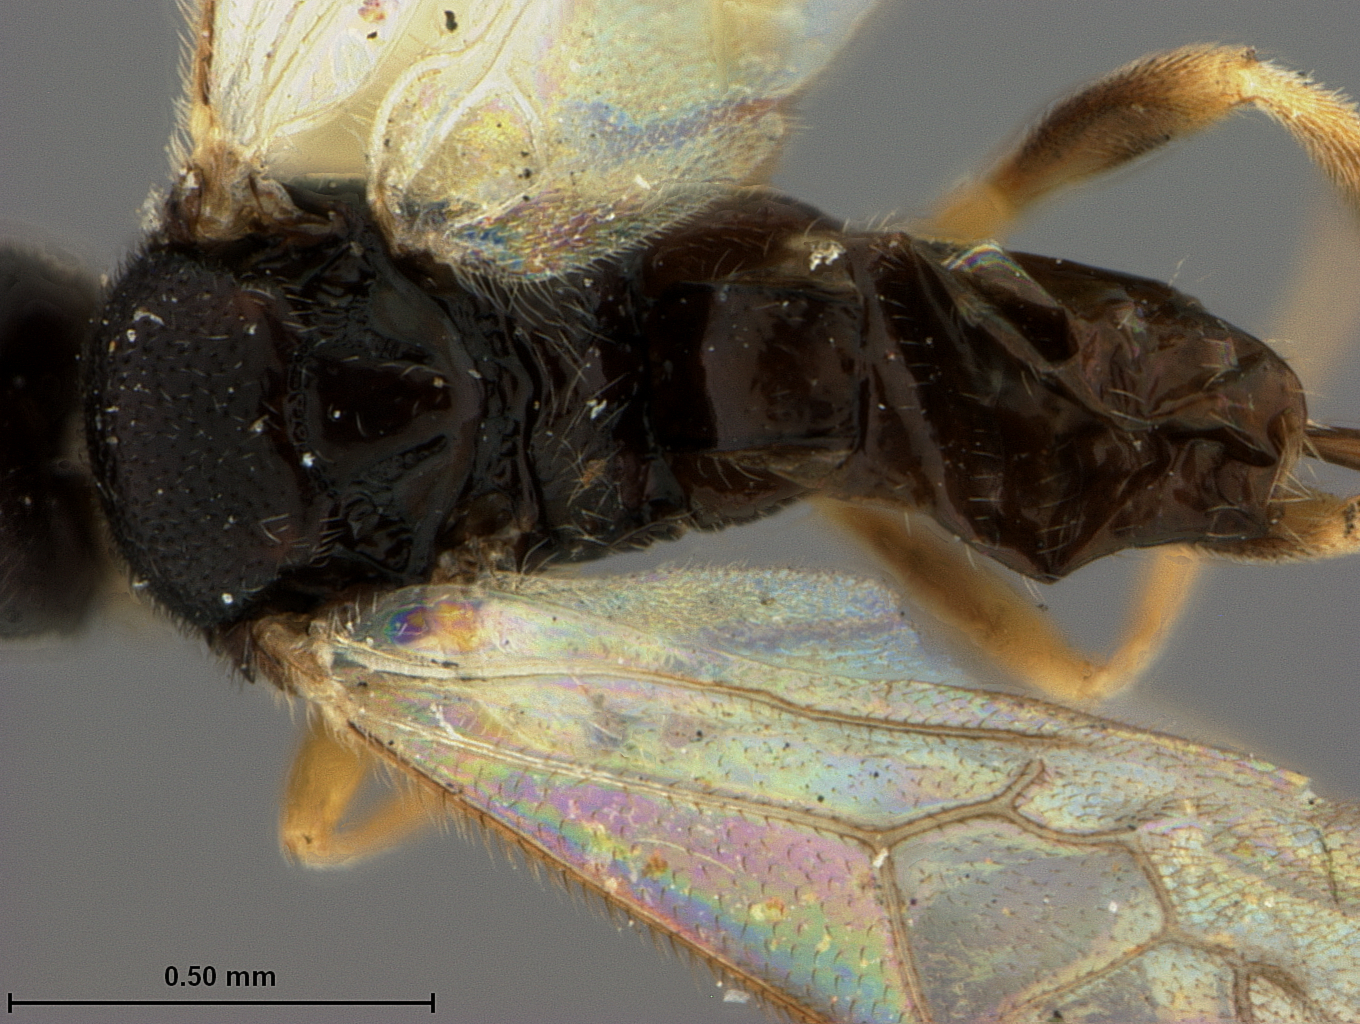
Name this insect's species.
Pseudapanteles agilis
